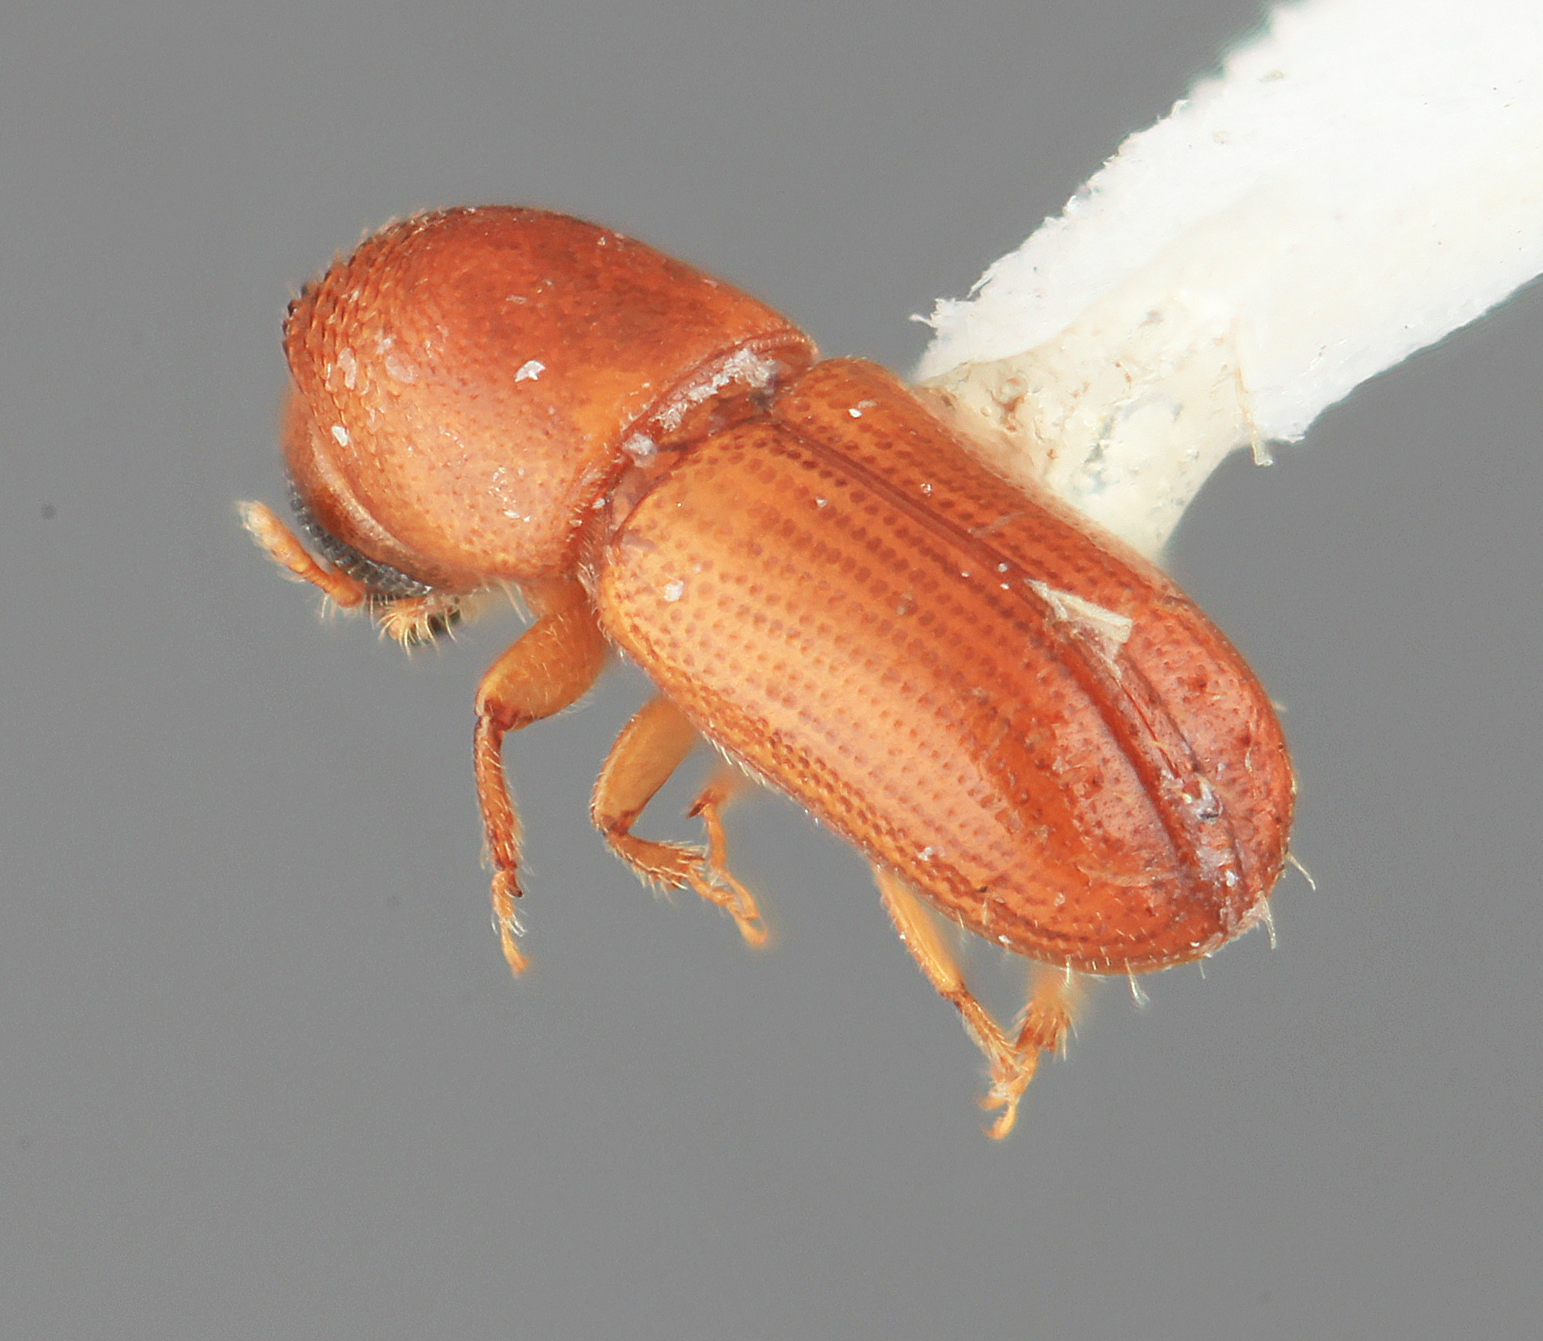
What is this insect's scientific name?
Pityophthorus icicae
